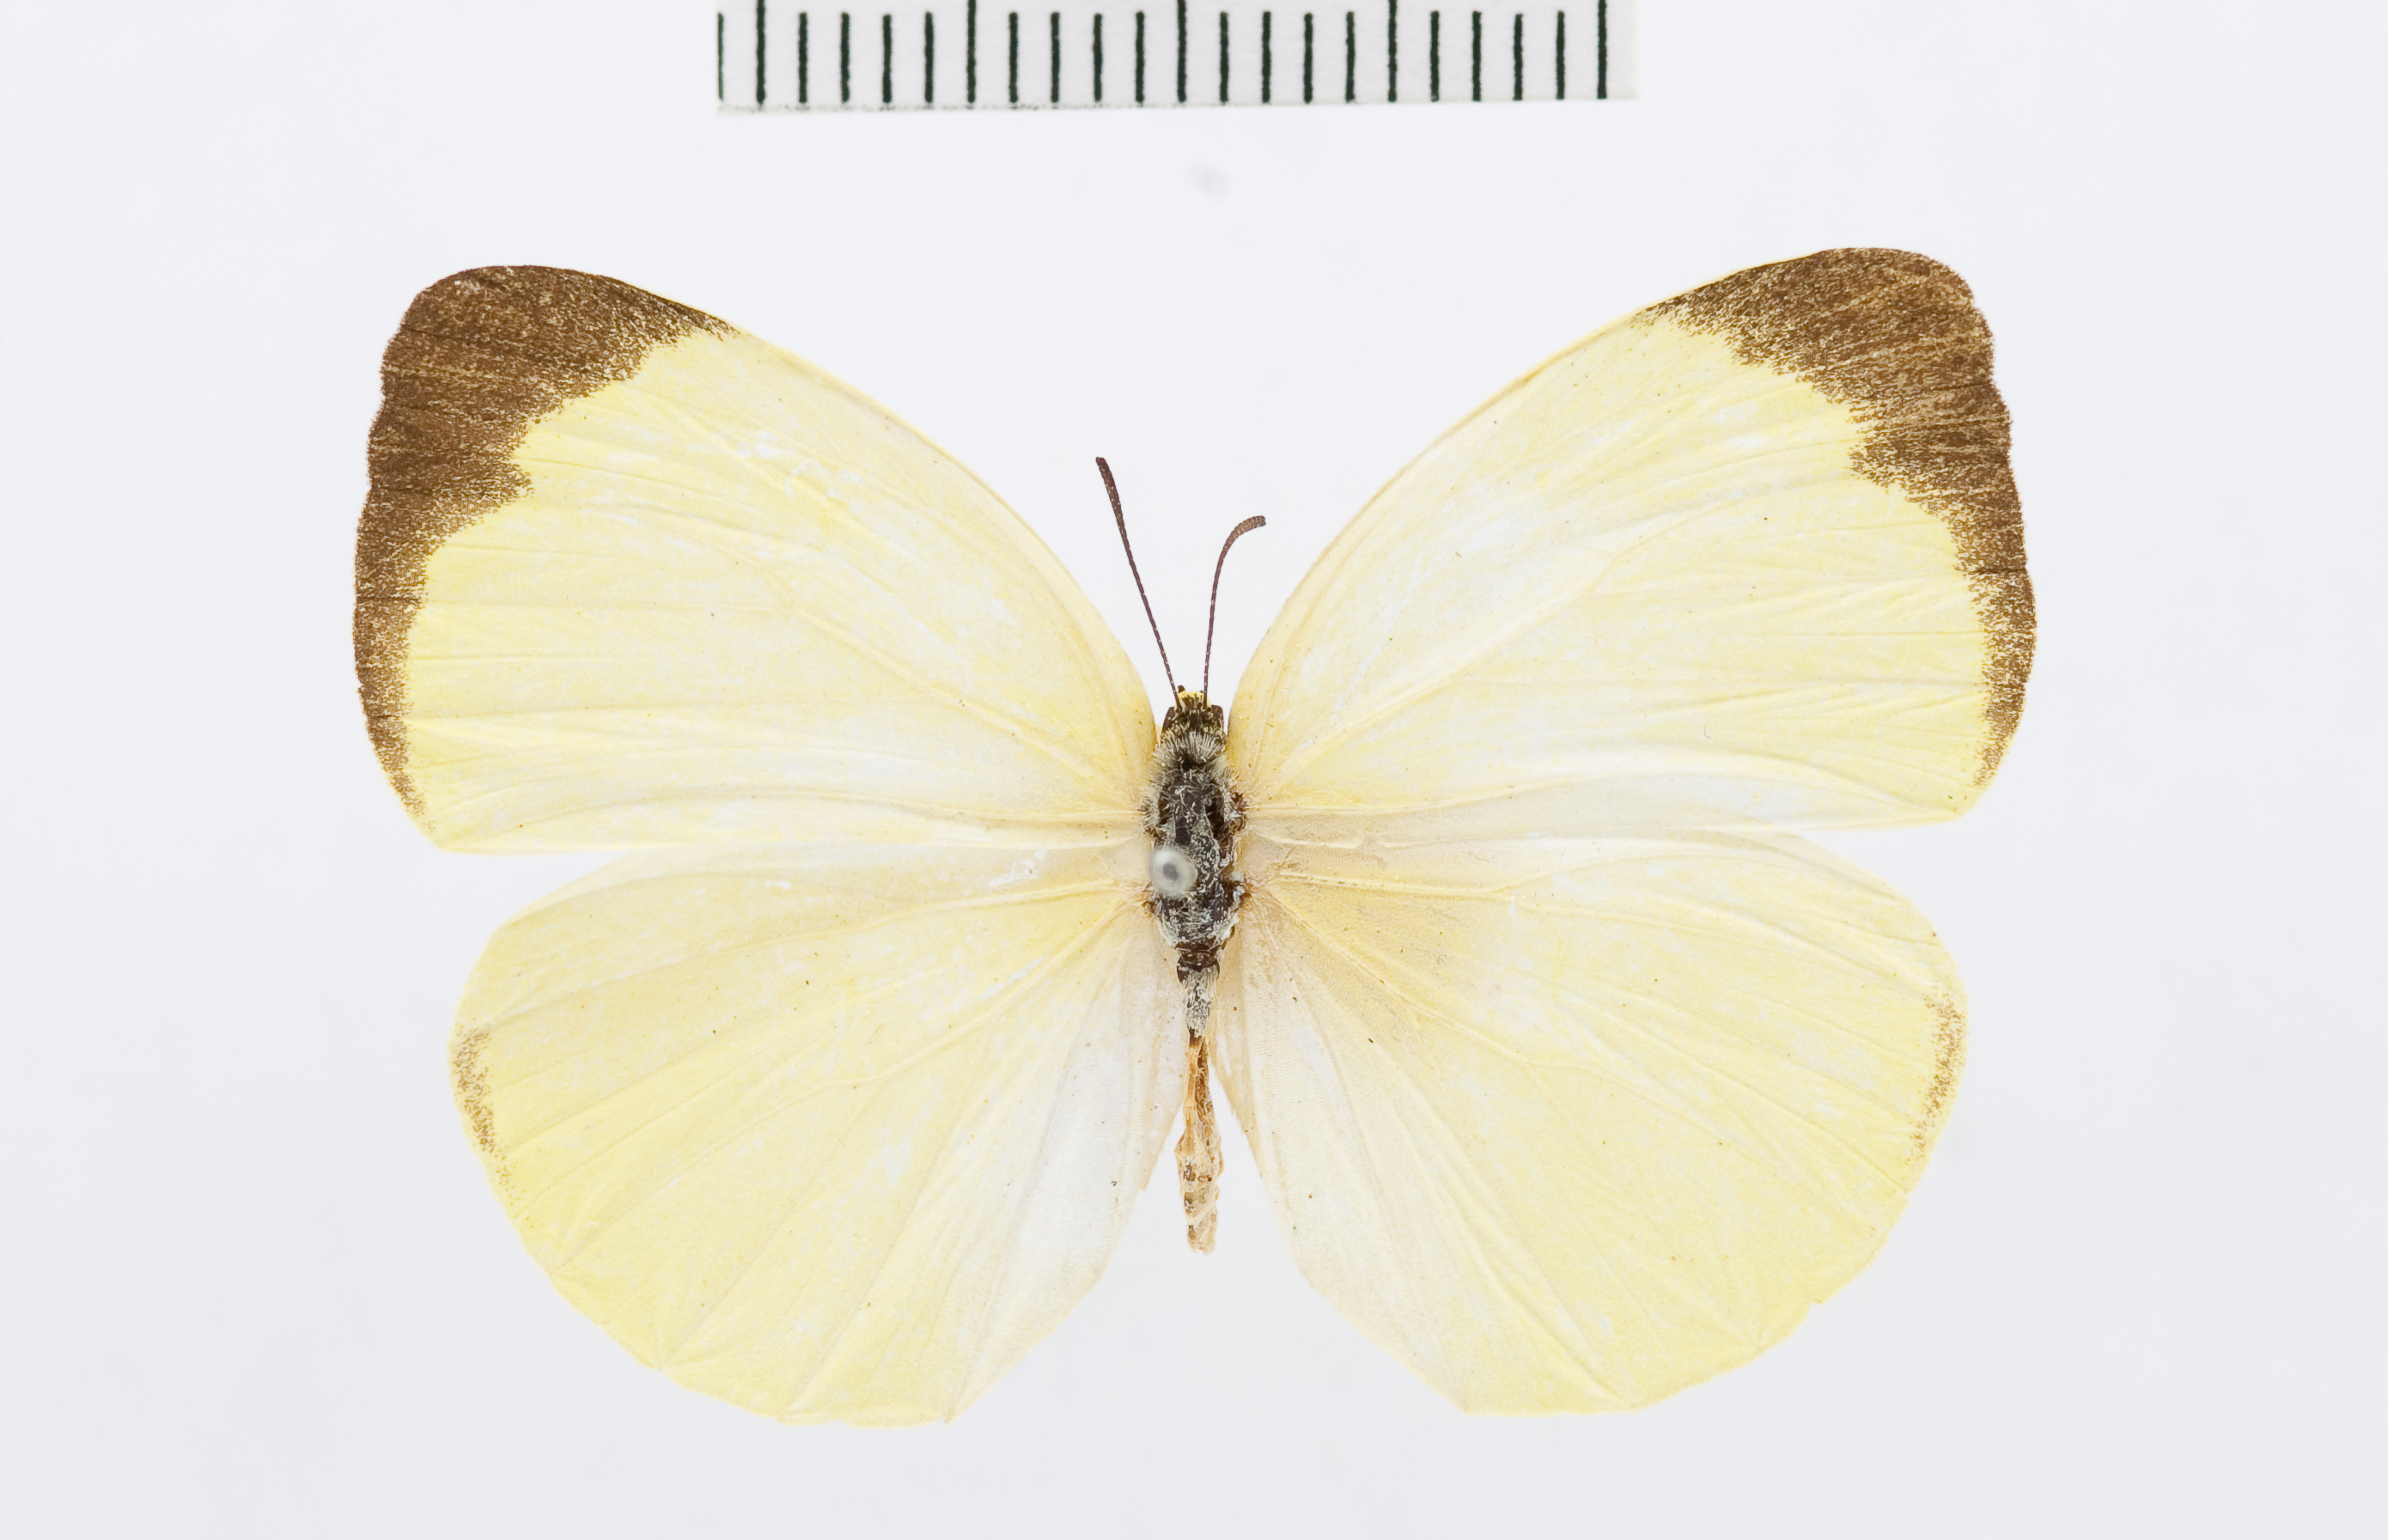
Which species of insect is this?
Gandaca harina
